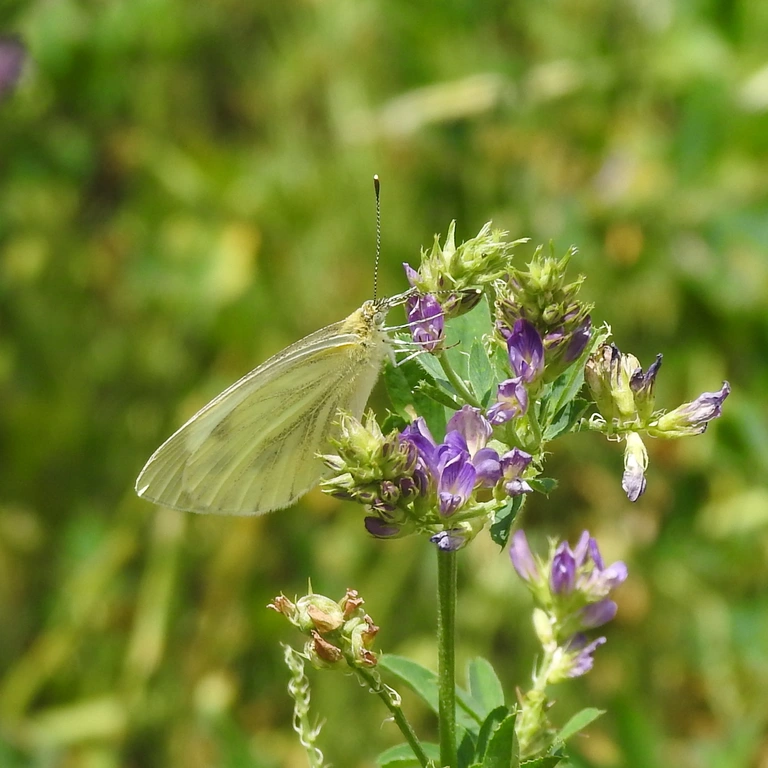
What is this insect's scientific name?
Pieris napi
